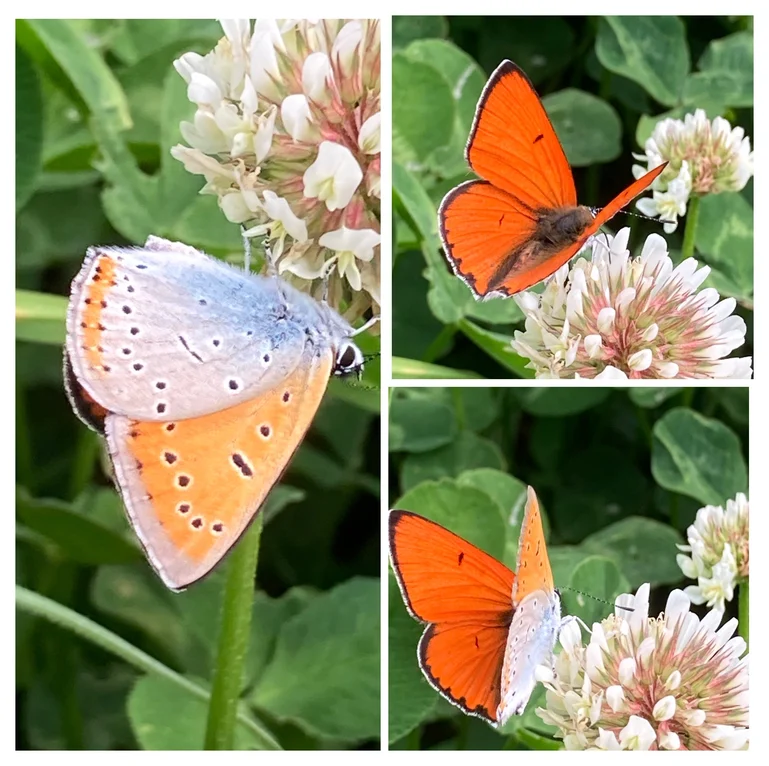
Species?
Lycaena dispar
